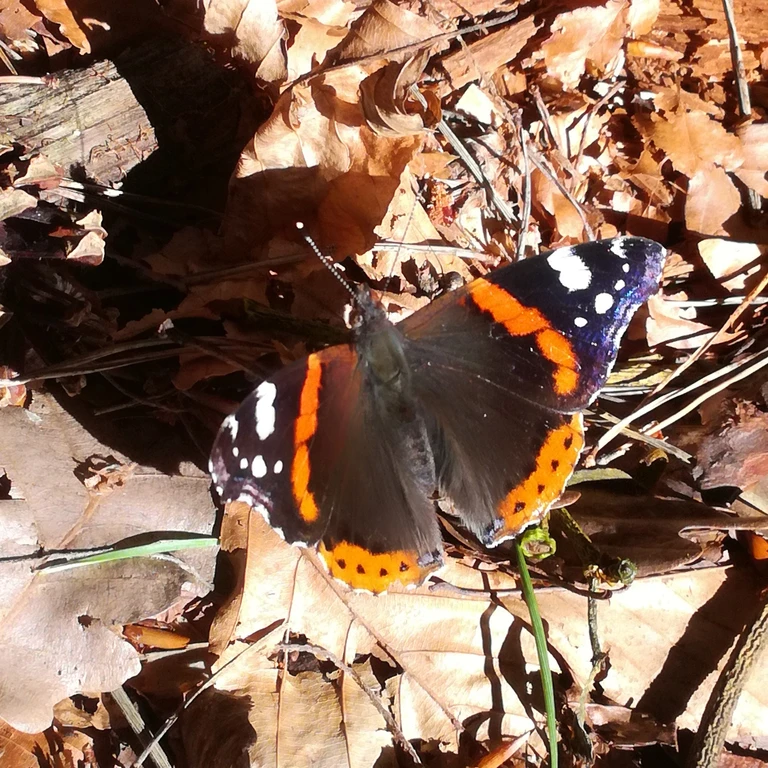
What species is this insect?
Vanessa atalanta
